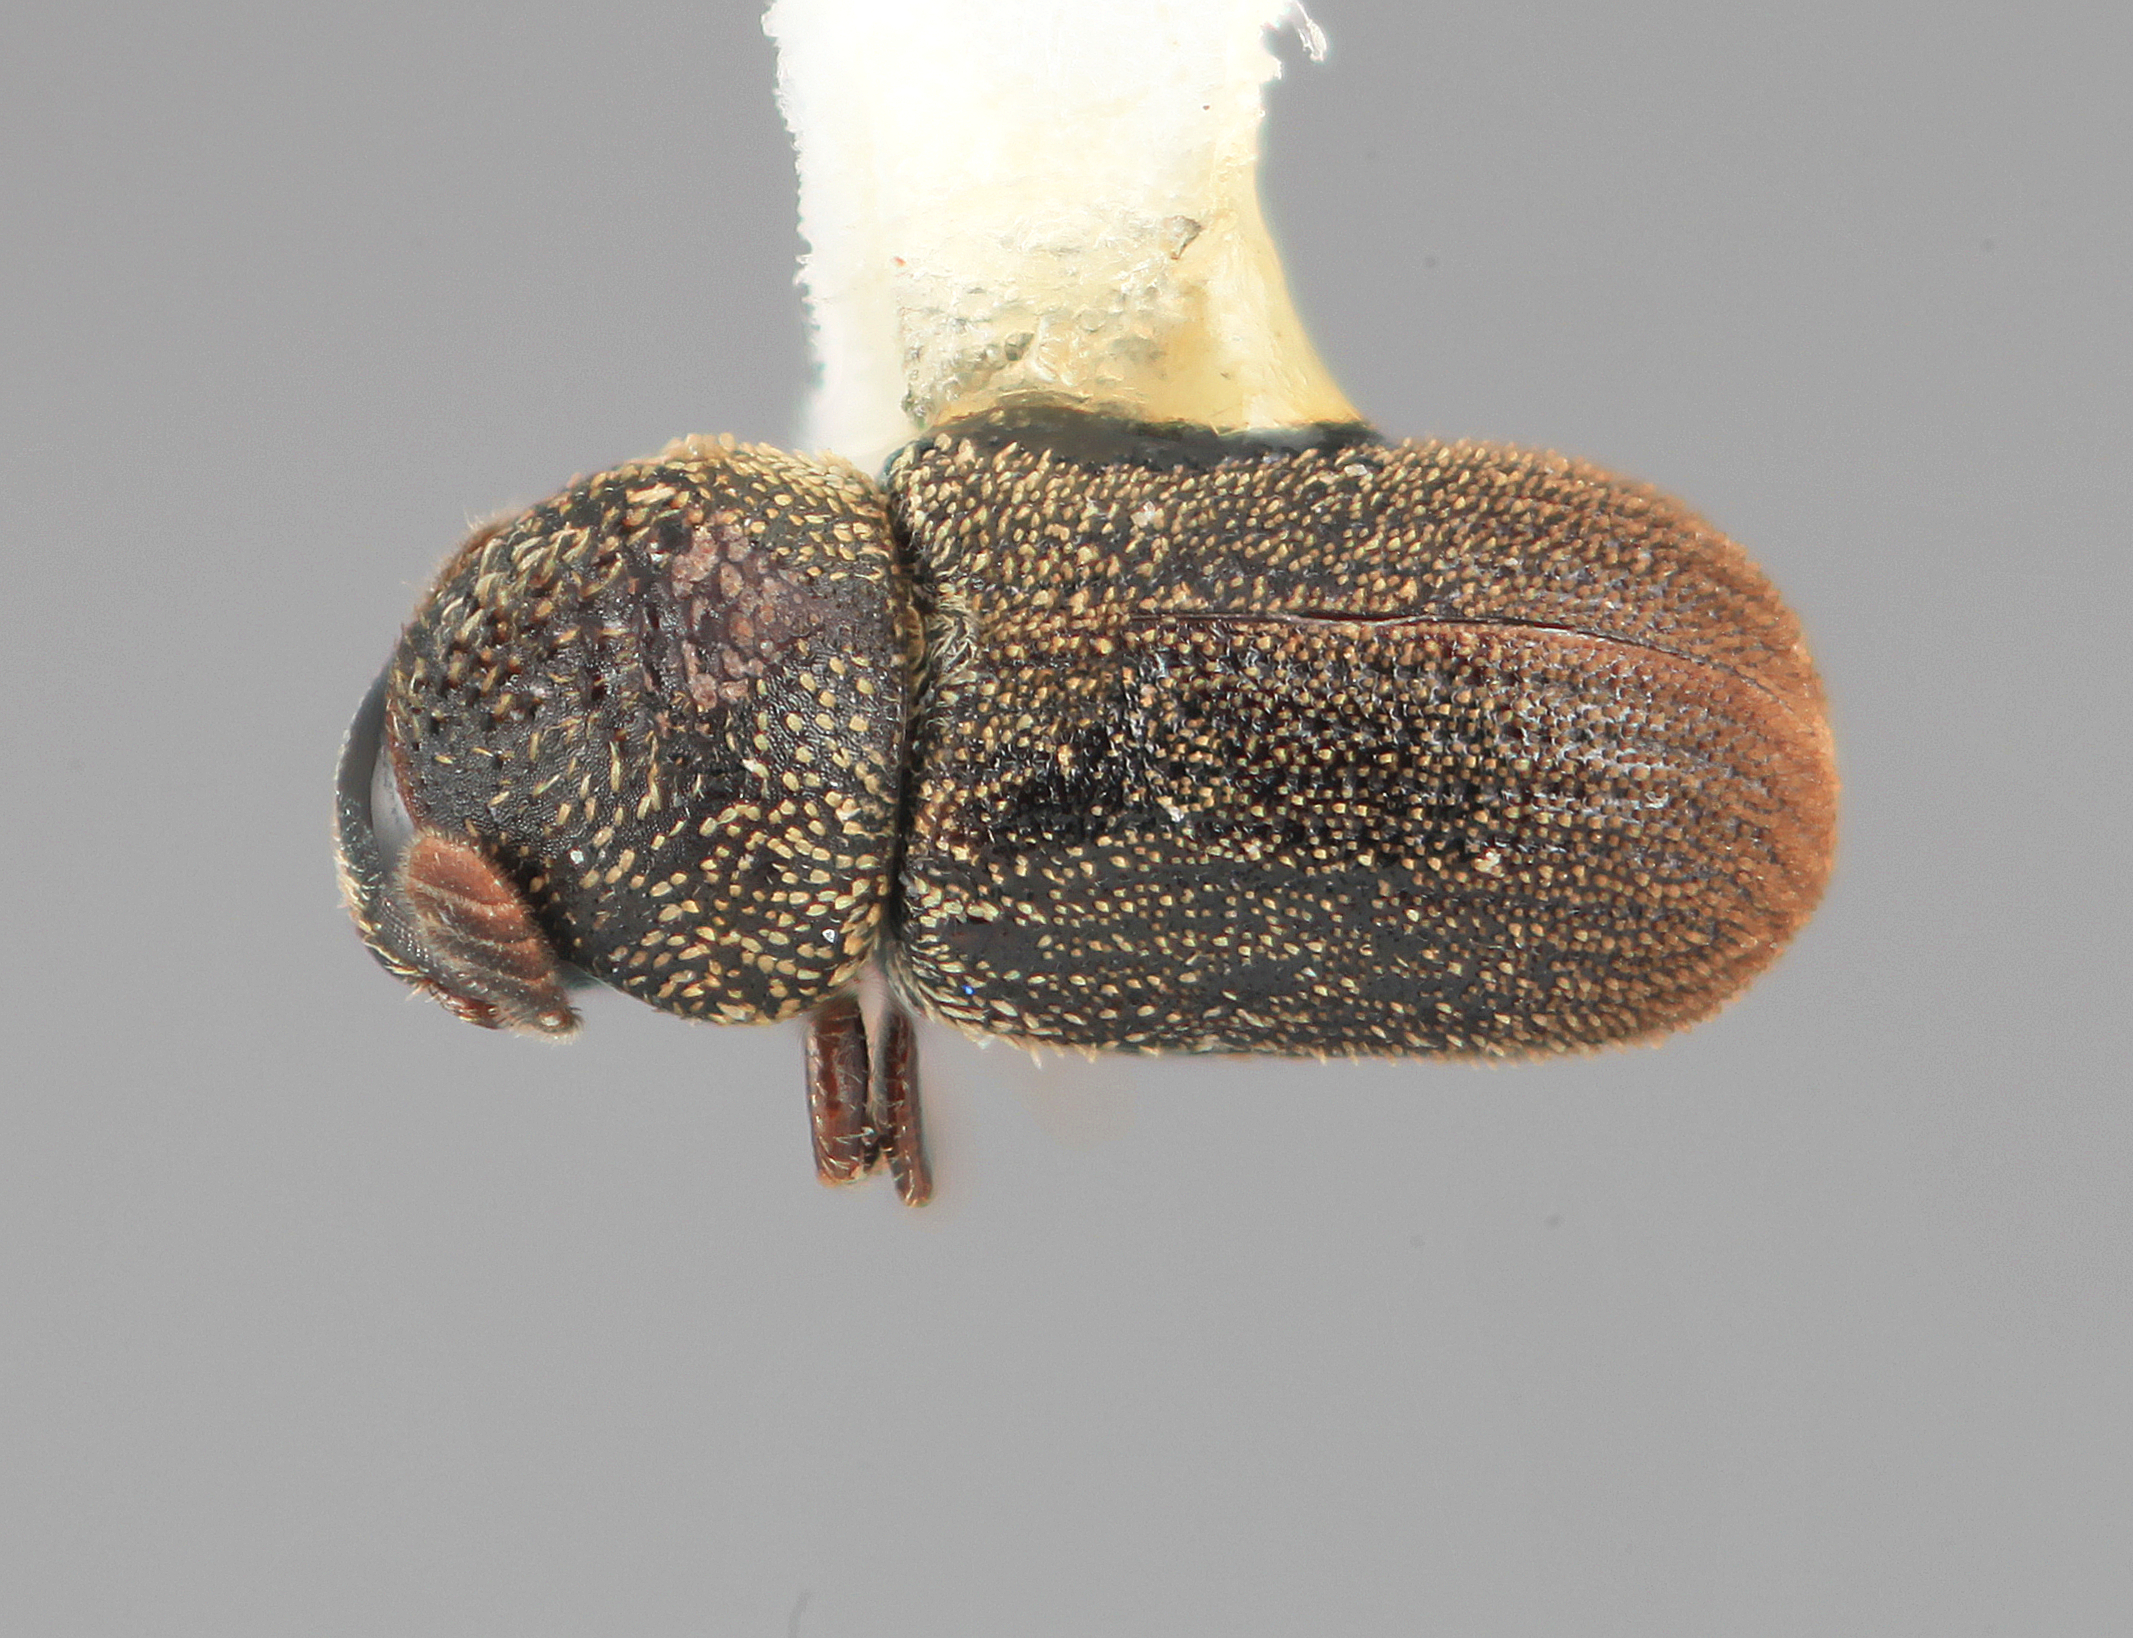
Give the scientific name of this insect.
Phacrylus pruni
